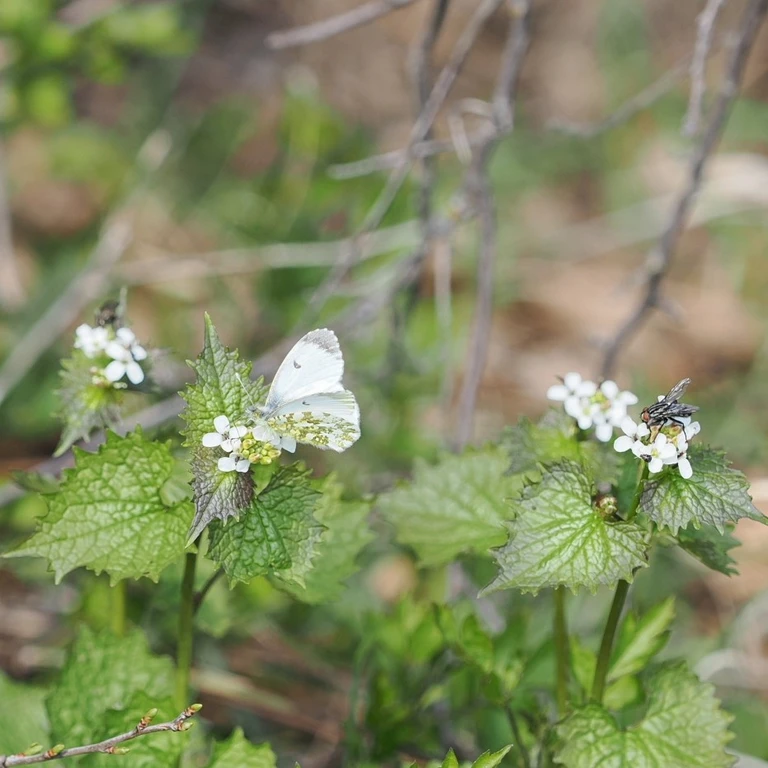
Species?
Anthocharis cardamines
